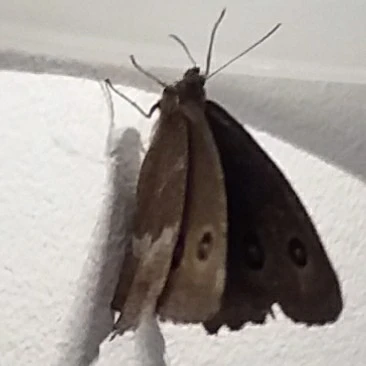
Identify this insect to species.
Minois dryas
